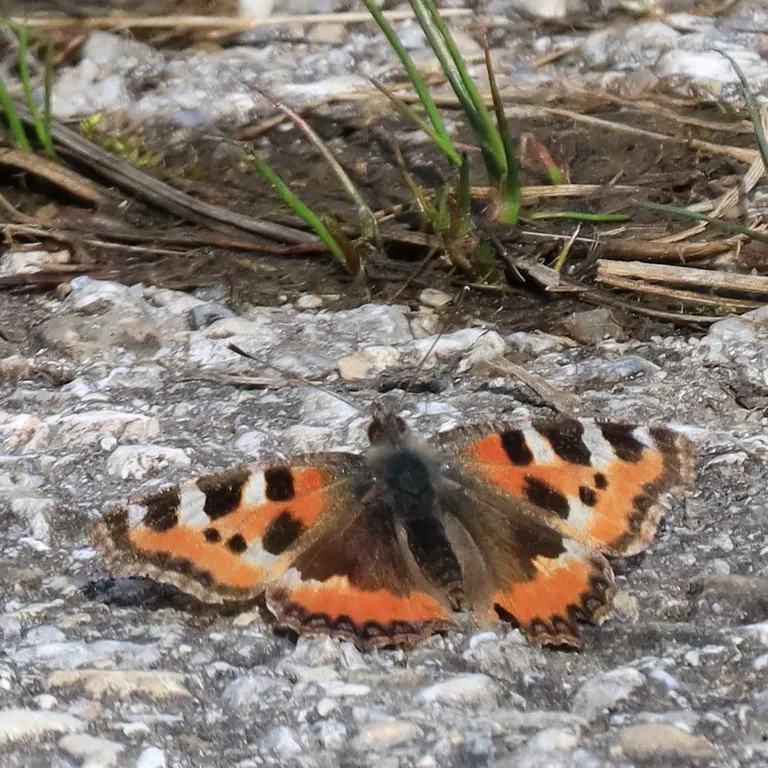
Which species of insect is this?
Aglais urticae
